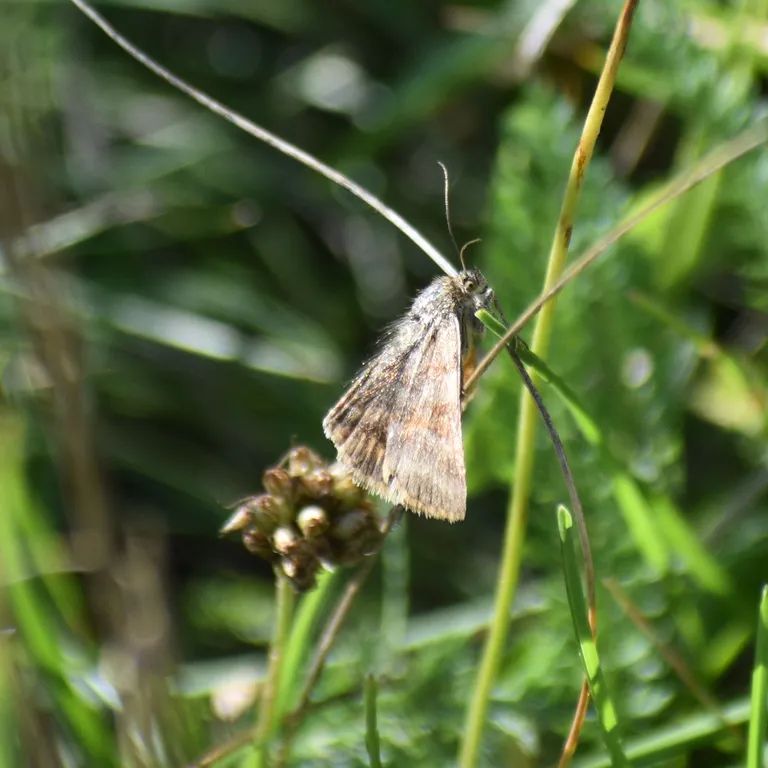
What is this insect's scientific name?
Euclidia glyphica
